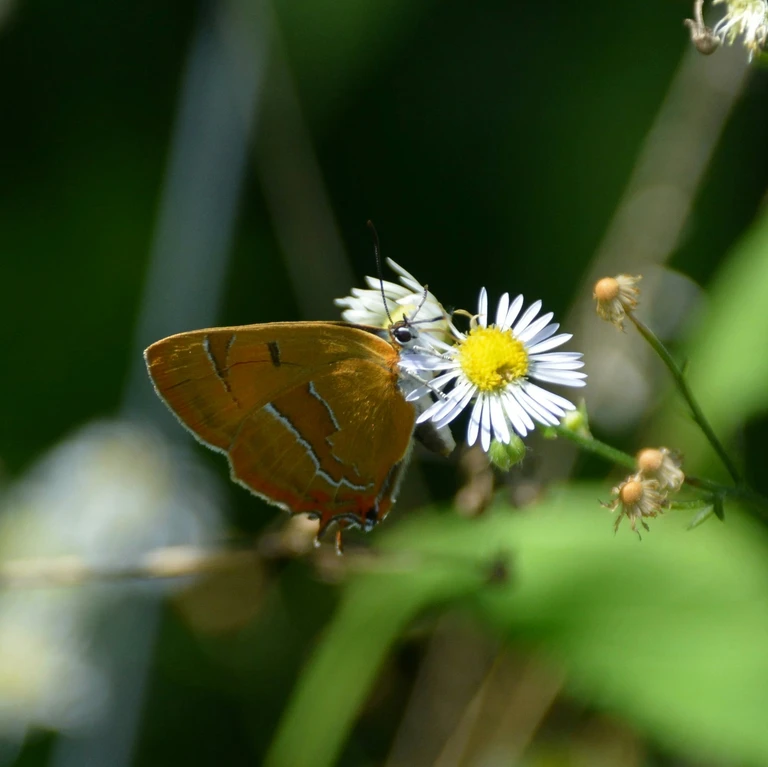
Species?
Thecla betulae
